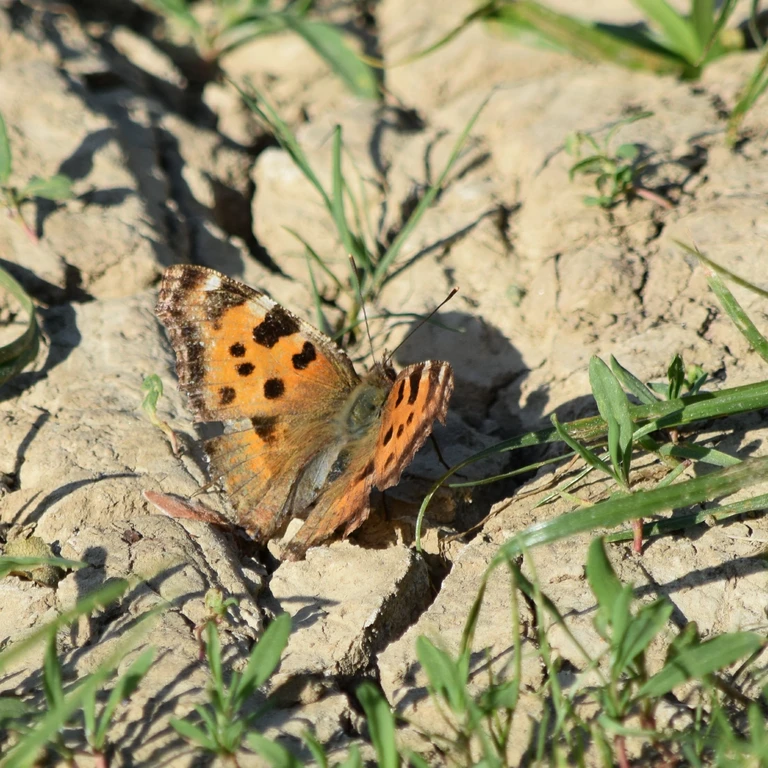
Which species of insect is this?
Nymphalis polychloros
